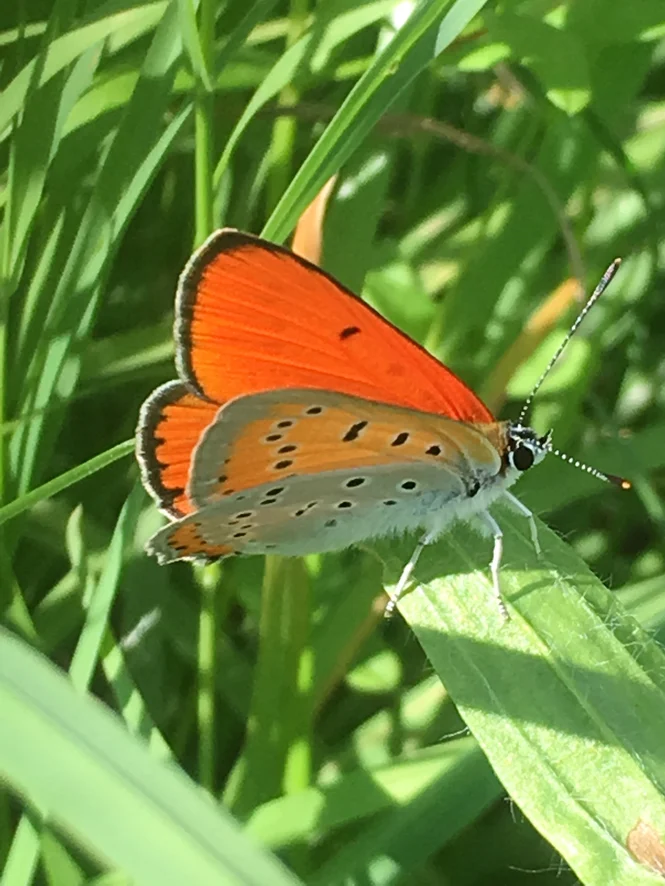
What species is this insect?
Lycaena dispar
